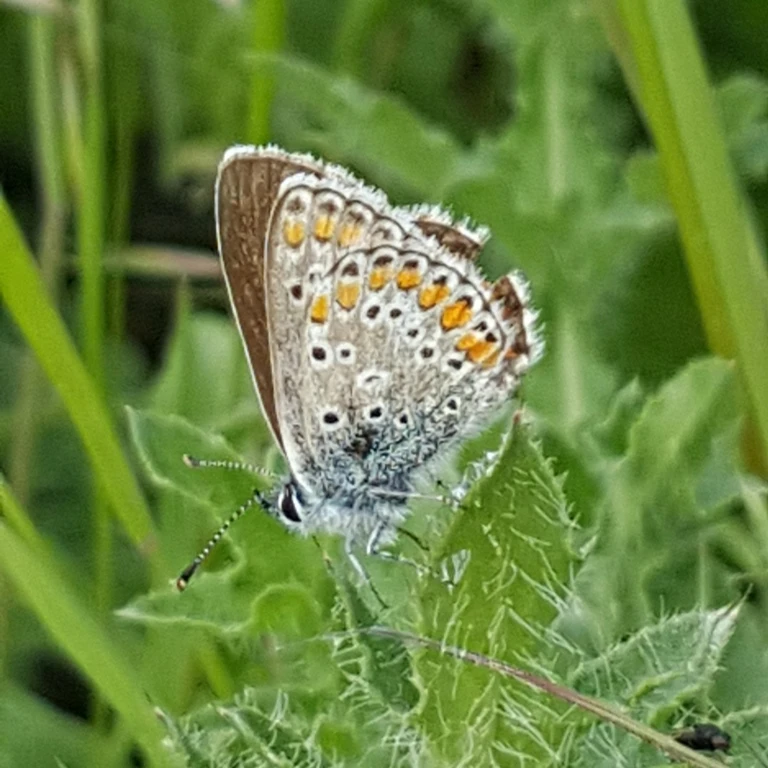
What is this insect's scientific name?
Aricia agestis/artaxerxes
